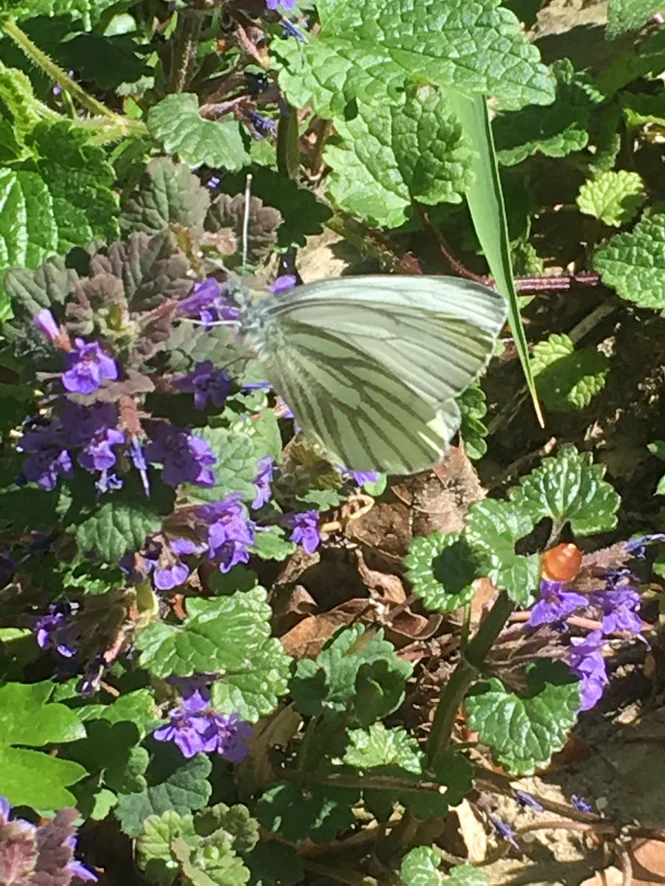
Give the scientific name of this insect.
Pieris napi
